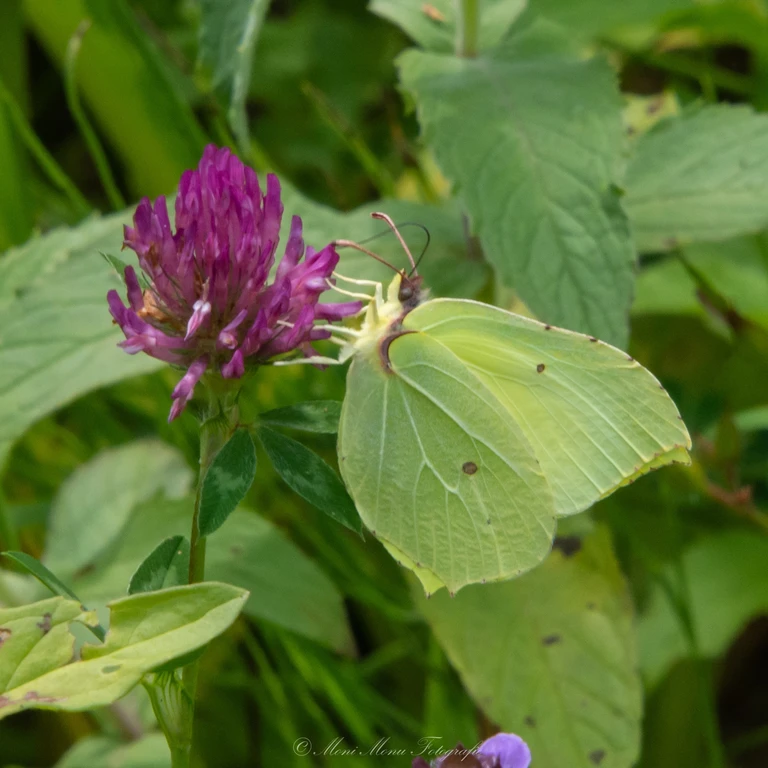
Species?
Gonepteryx rhamni
